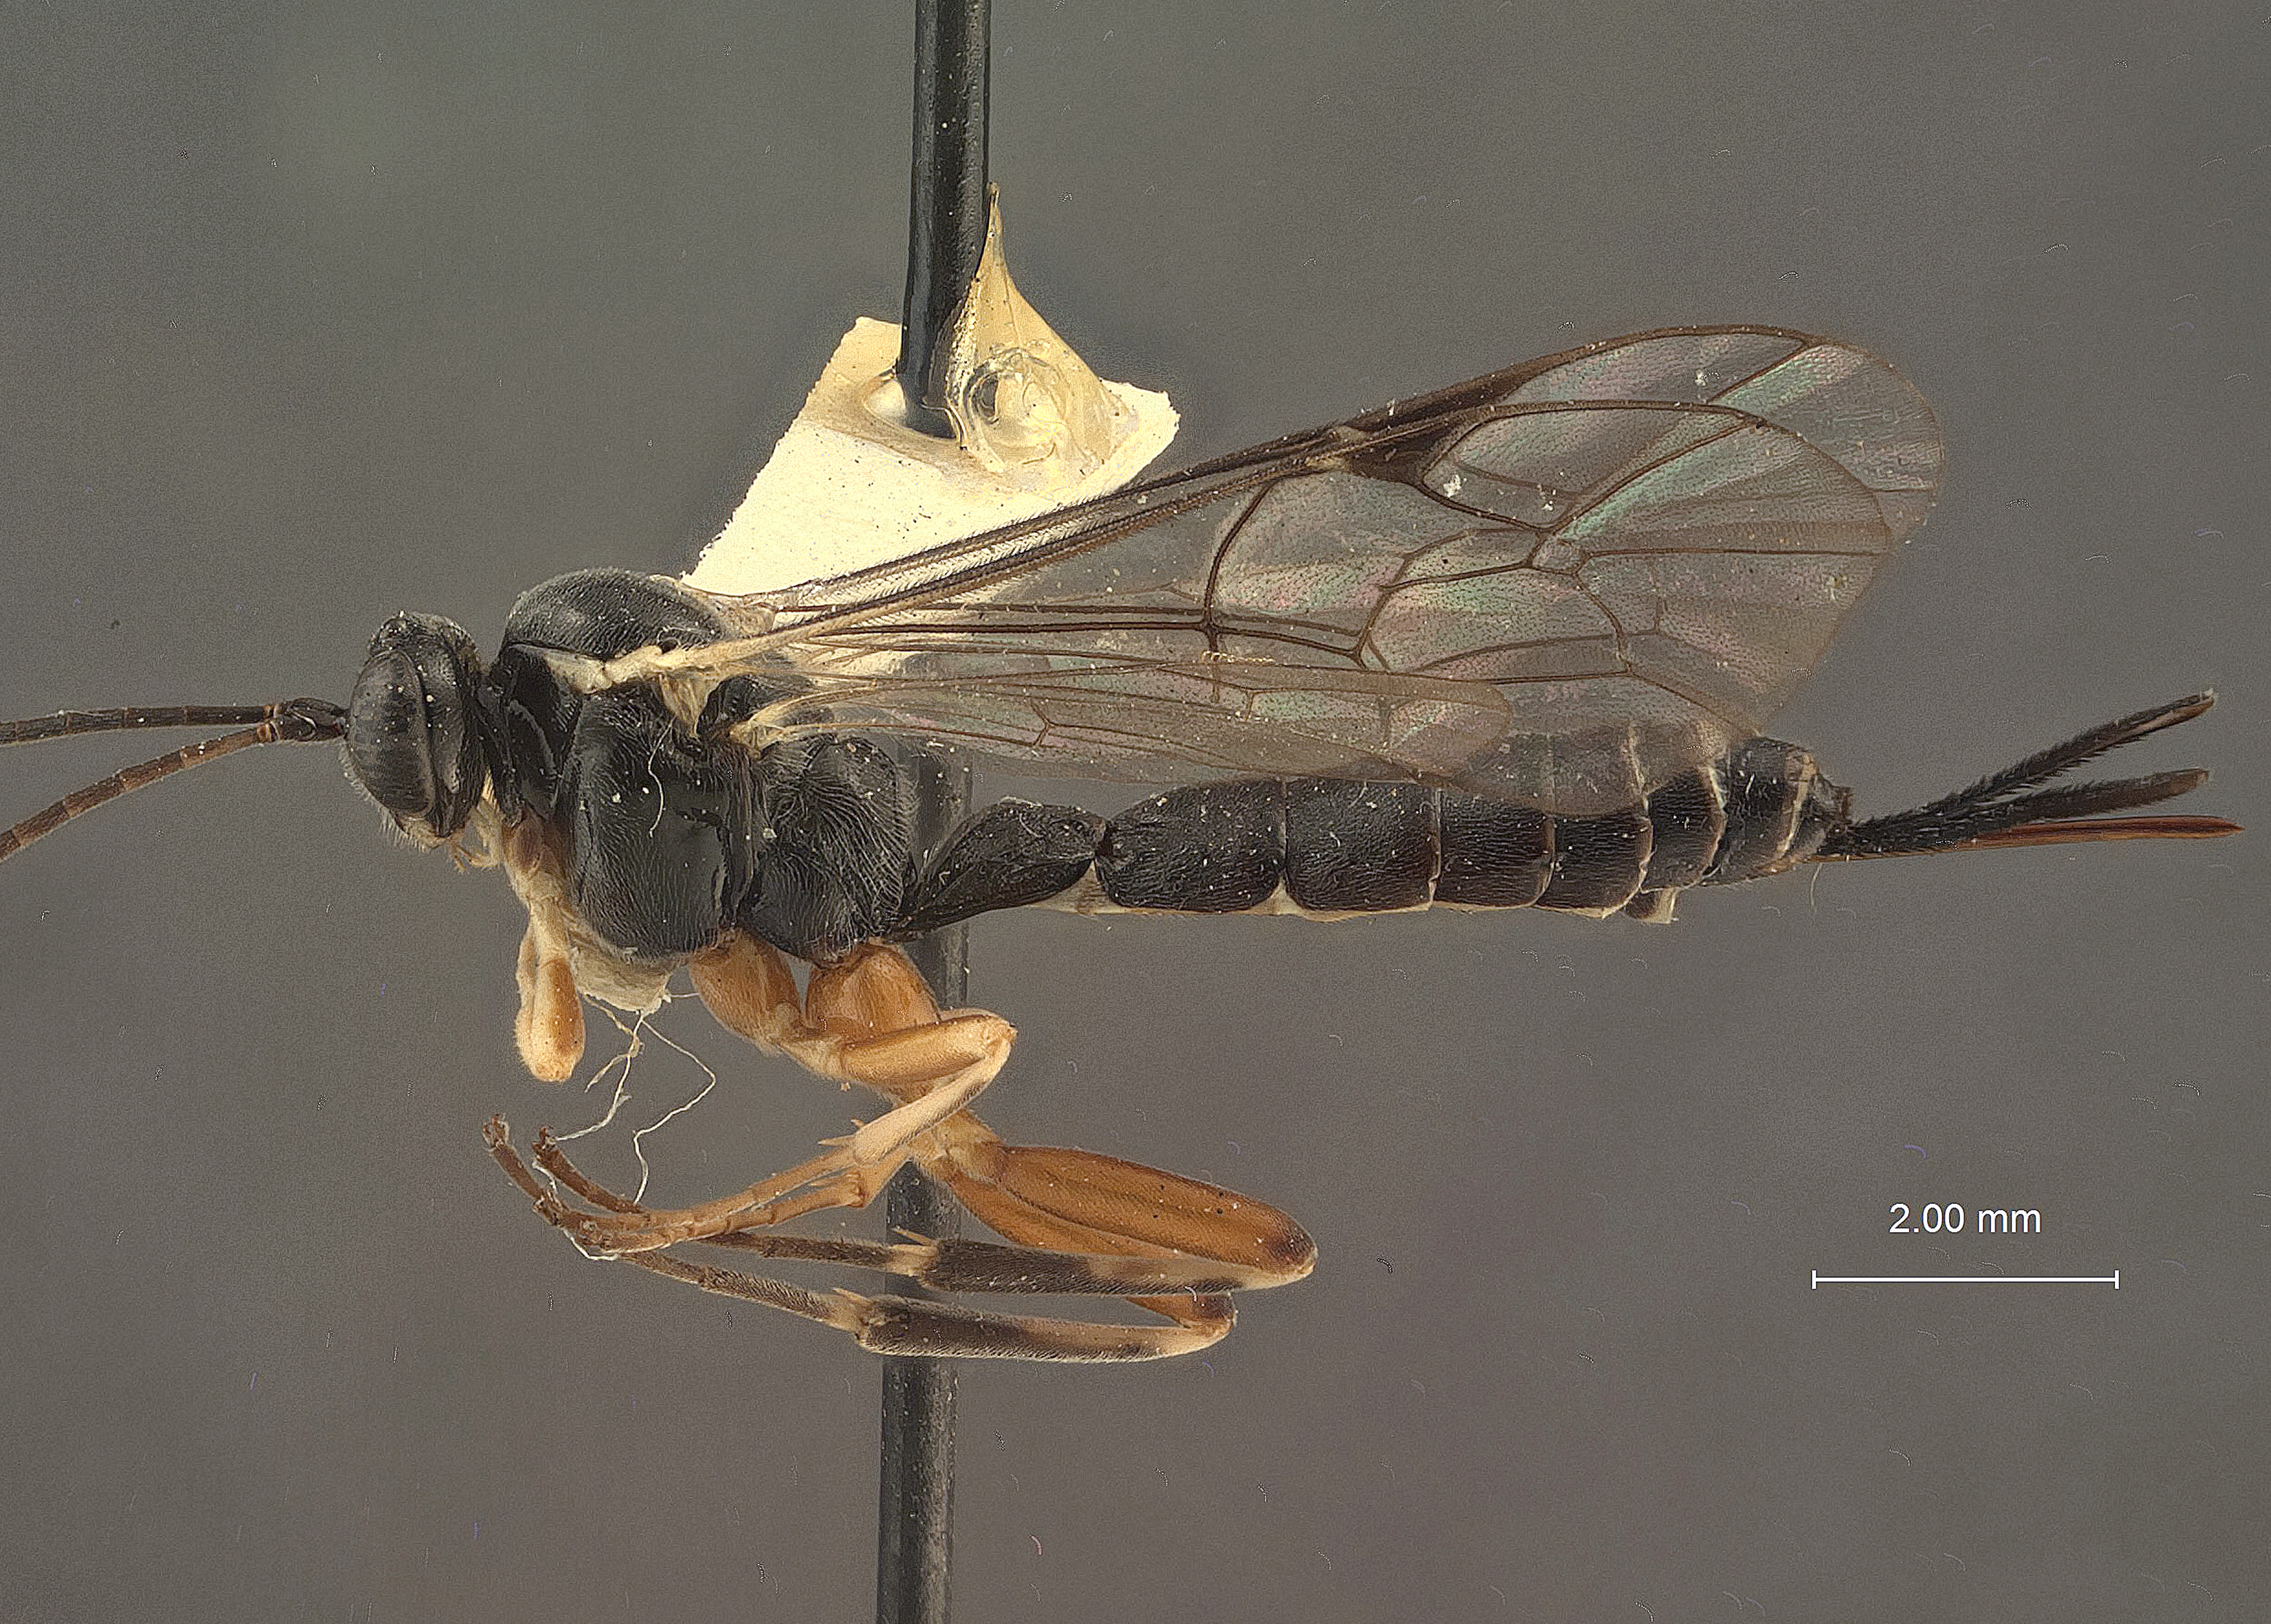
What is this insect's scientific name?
Delomerista diprionis
